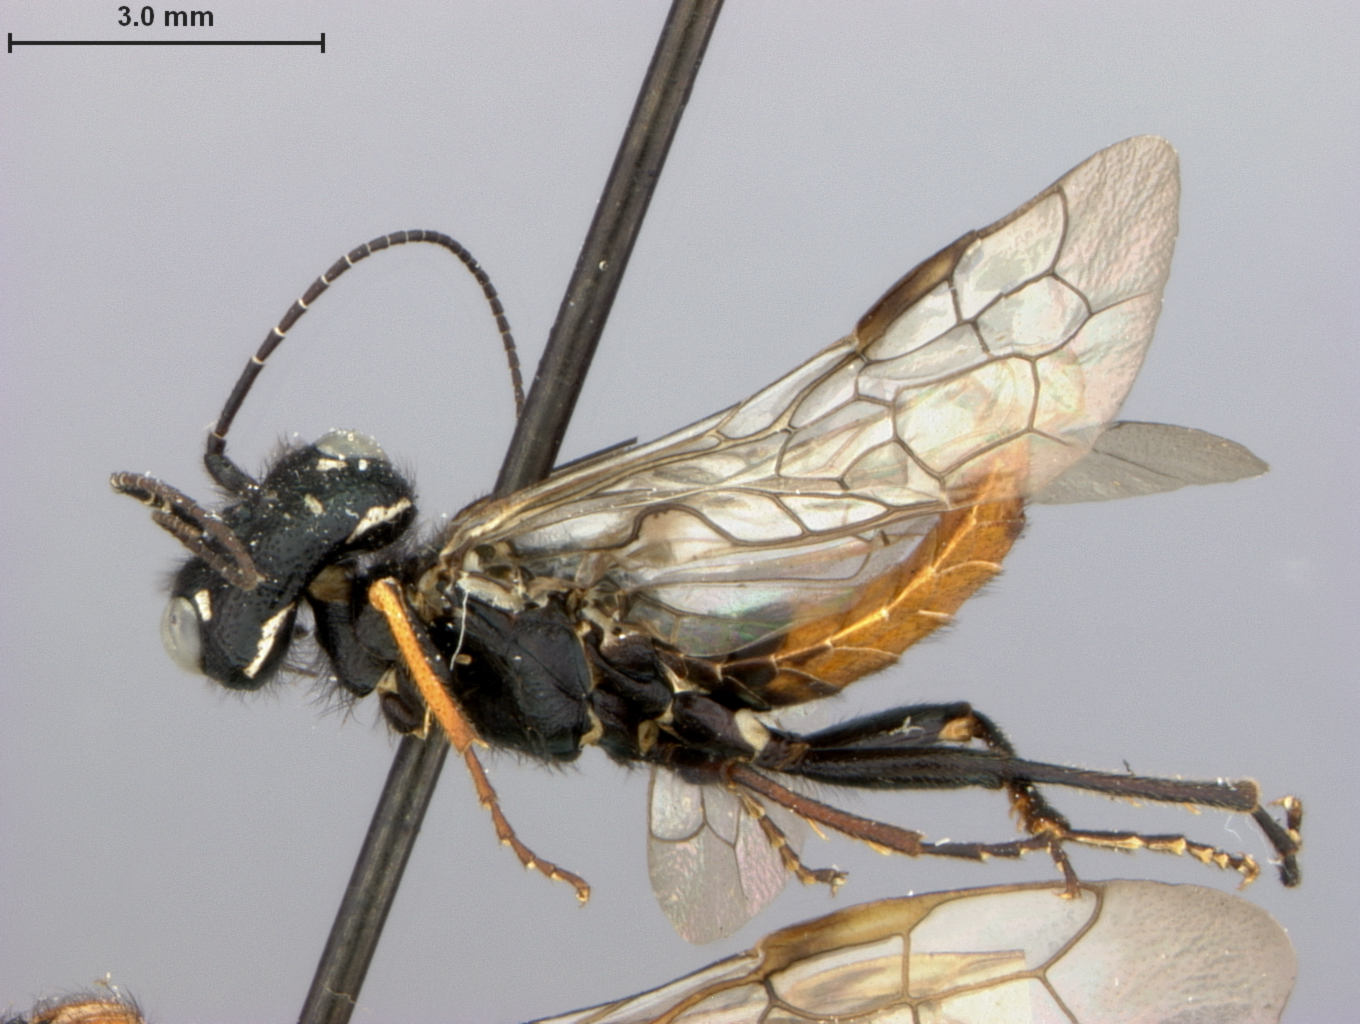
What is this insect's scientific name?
Acantholyda burkei
